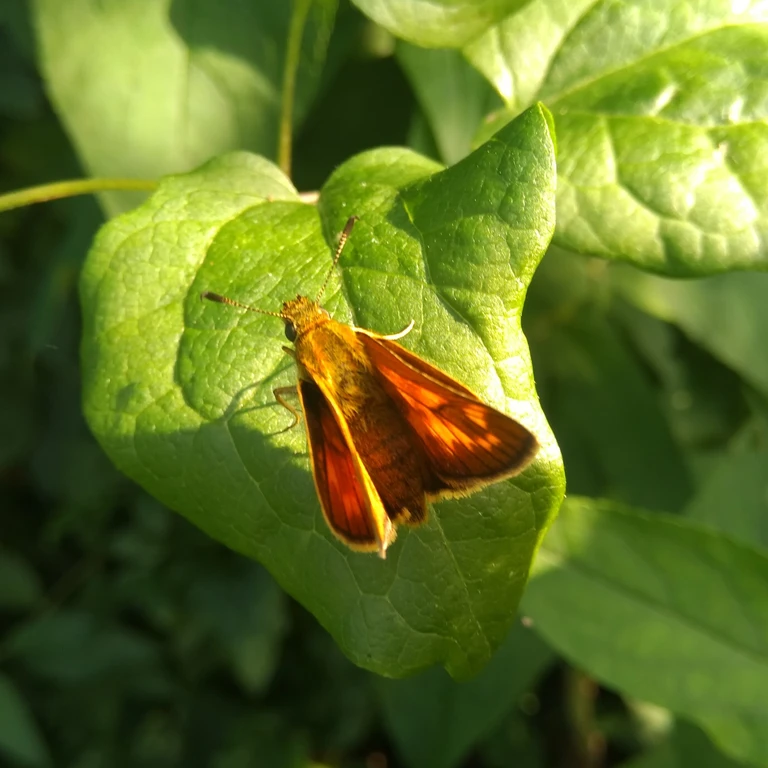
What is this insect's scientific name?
Ochlodes sylvanus (also Ochlodes venata)
